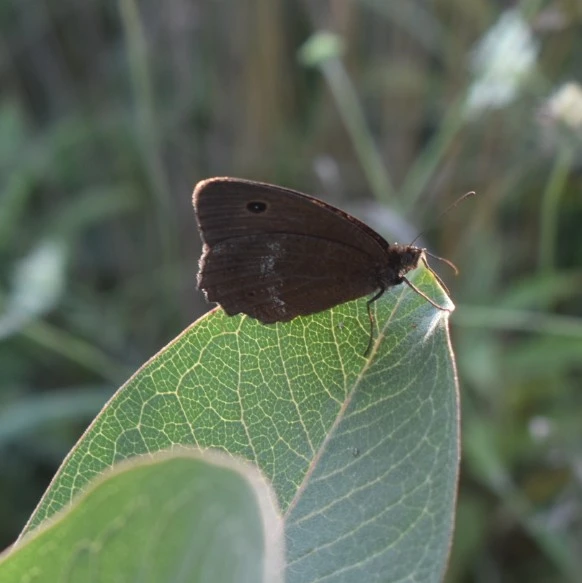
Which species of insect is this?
Minois dryas
